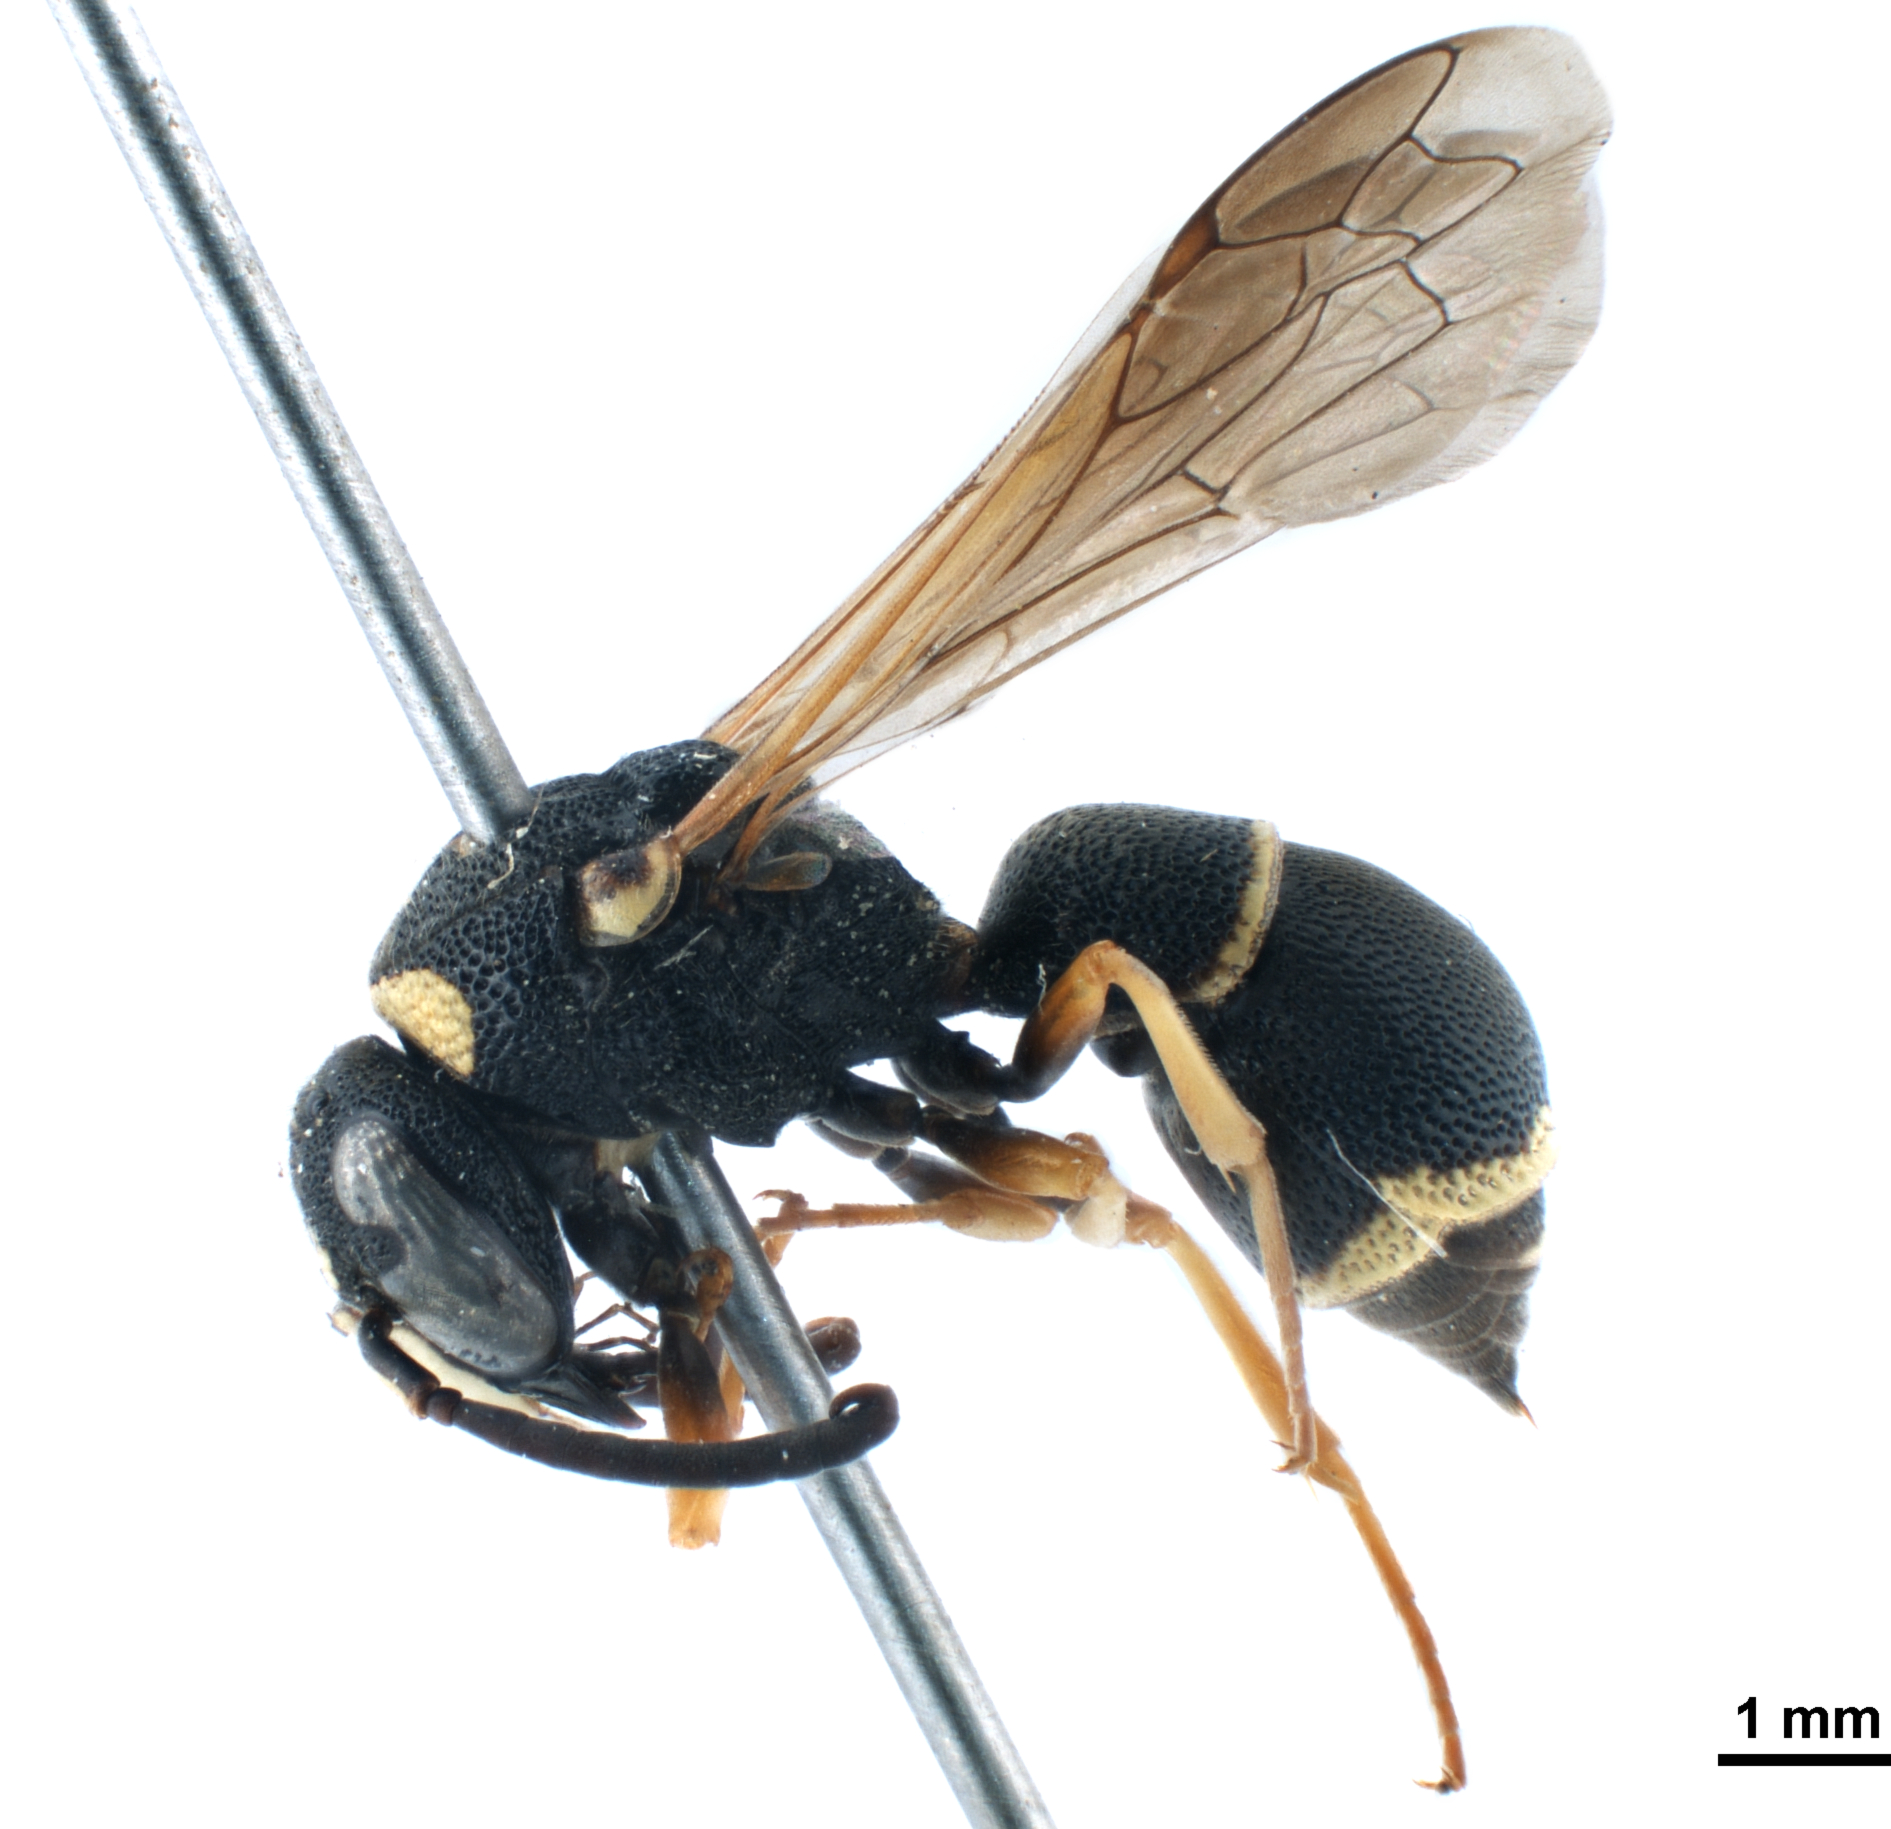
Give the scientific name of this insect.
Parodontodynerus ephippium
